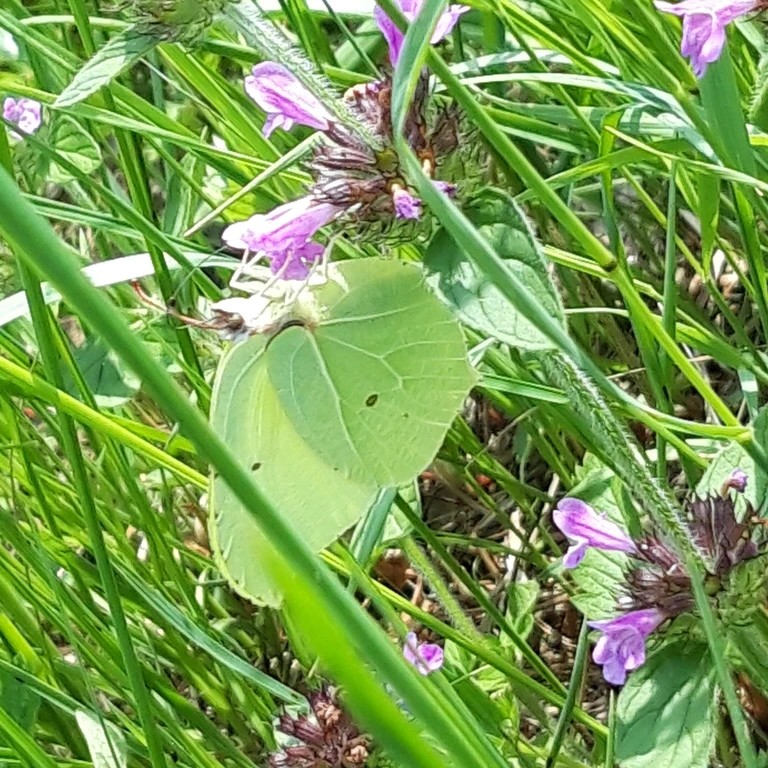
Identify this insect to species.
Gonepteryx rhamni
